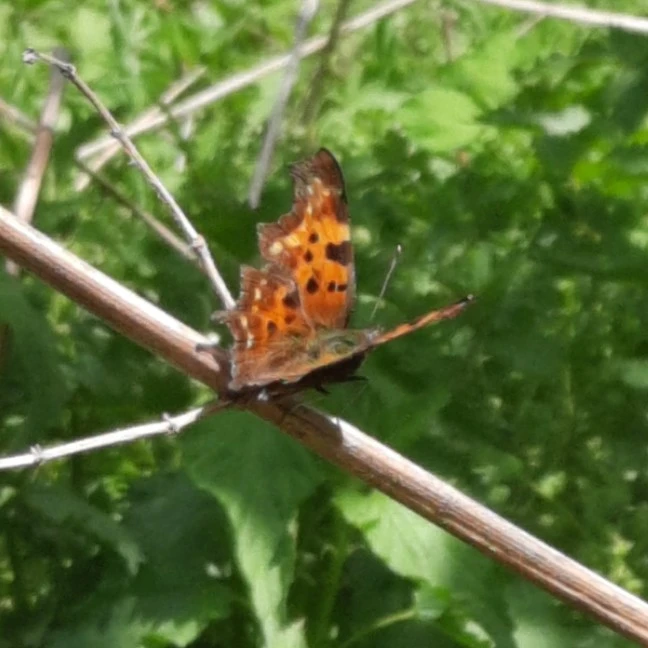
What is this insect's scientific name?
Polygonia c-album
